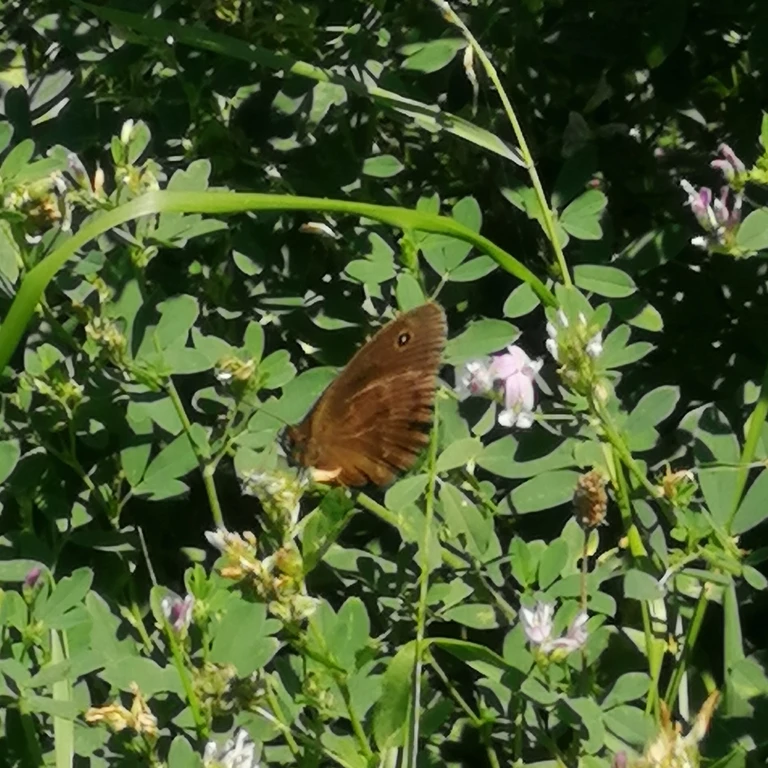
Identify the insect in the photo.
Minois dryas
